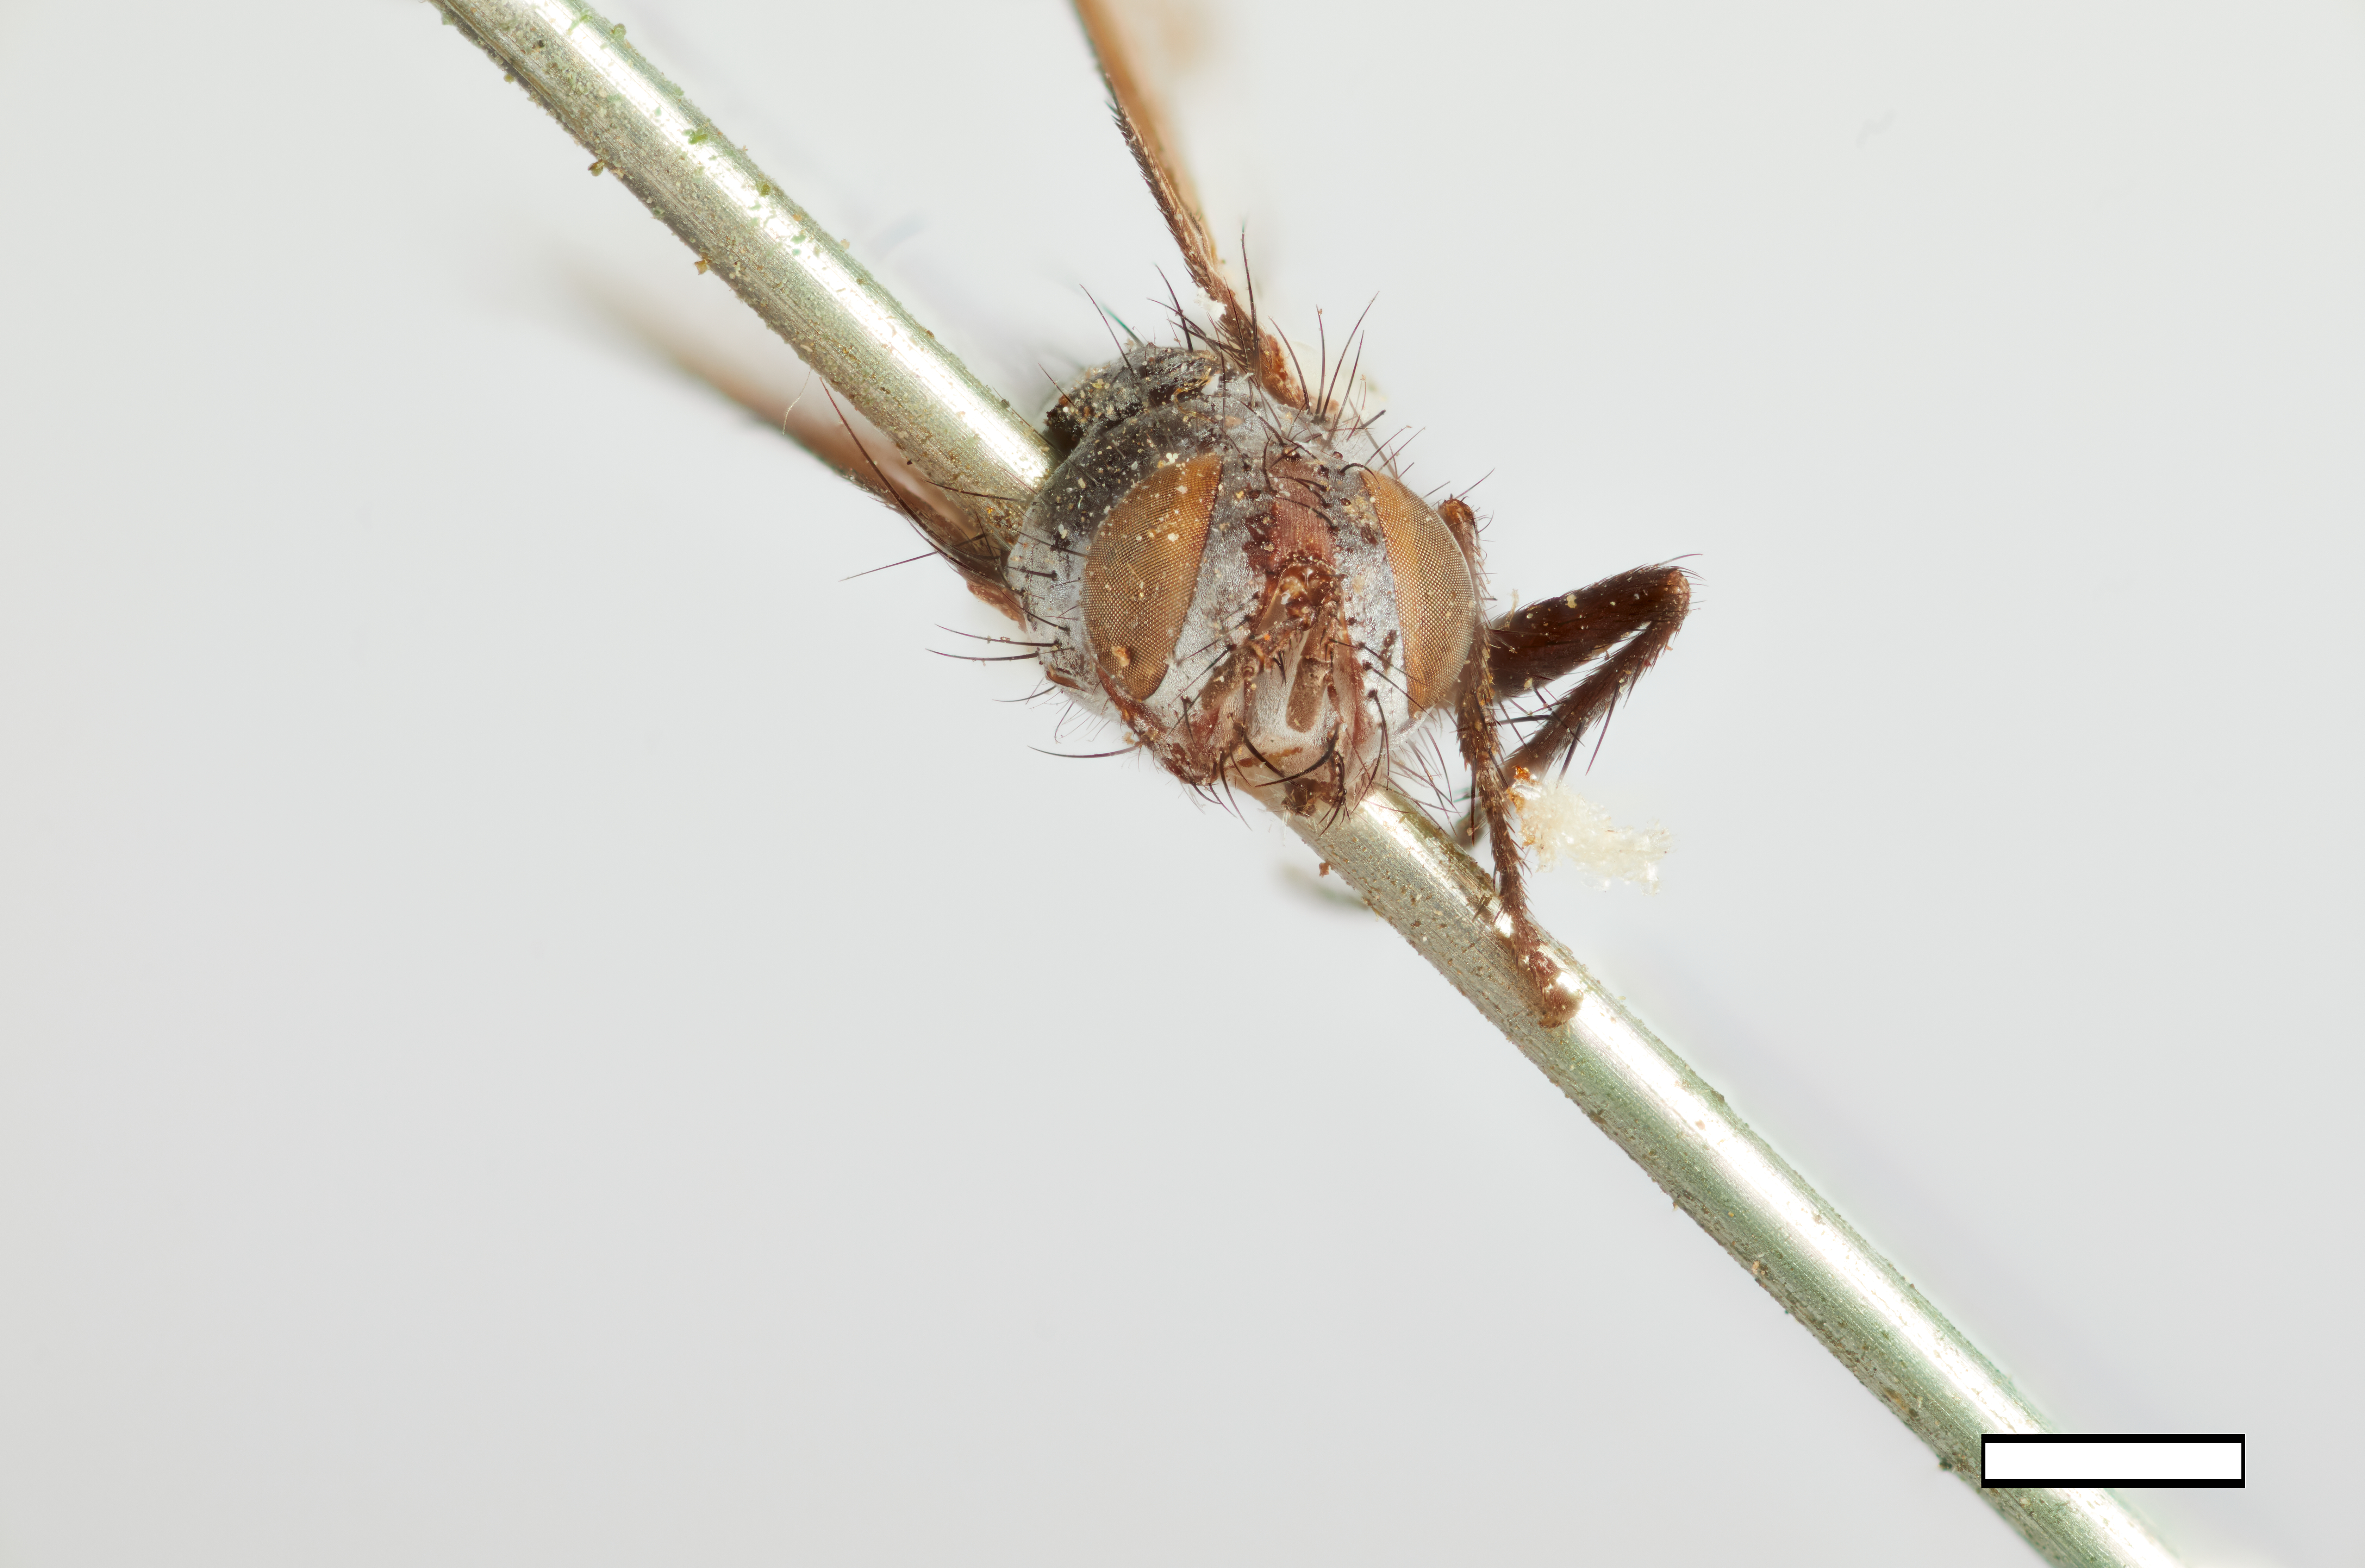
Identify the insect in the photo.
Tricogena costalis
